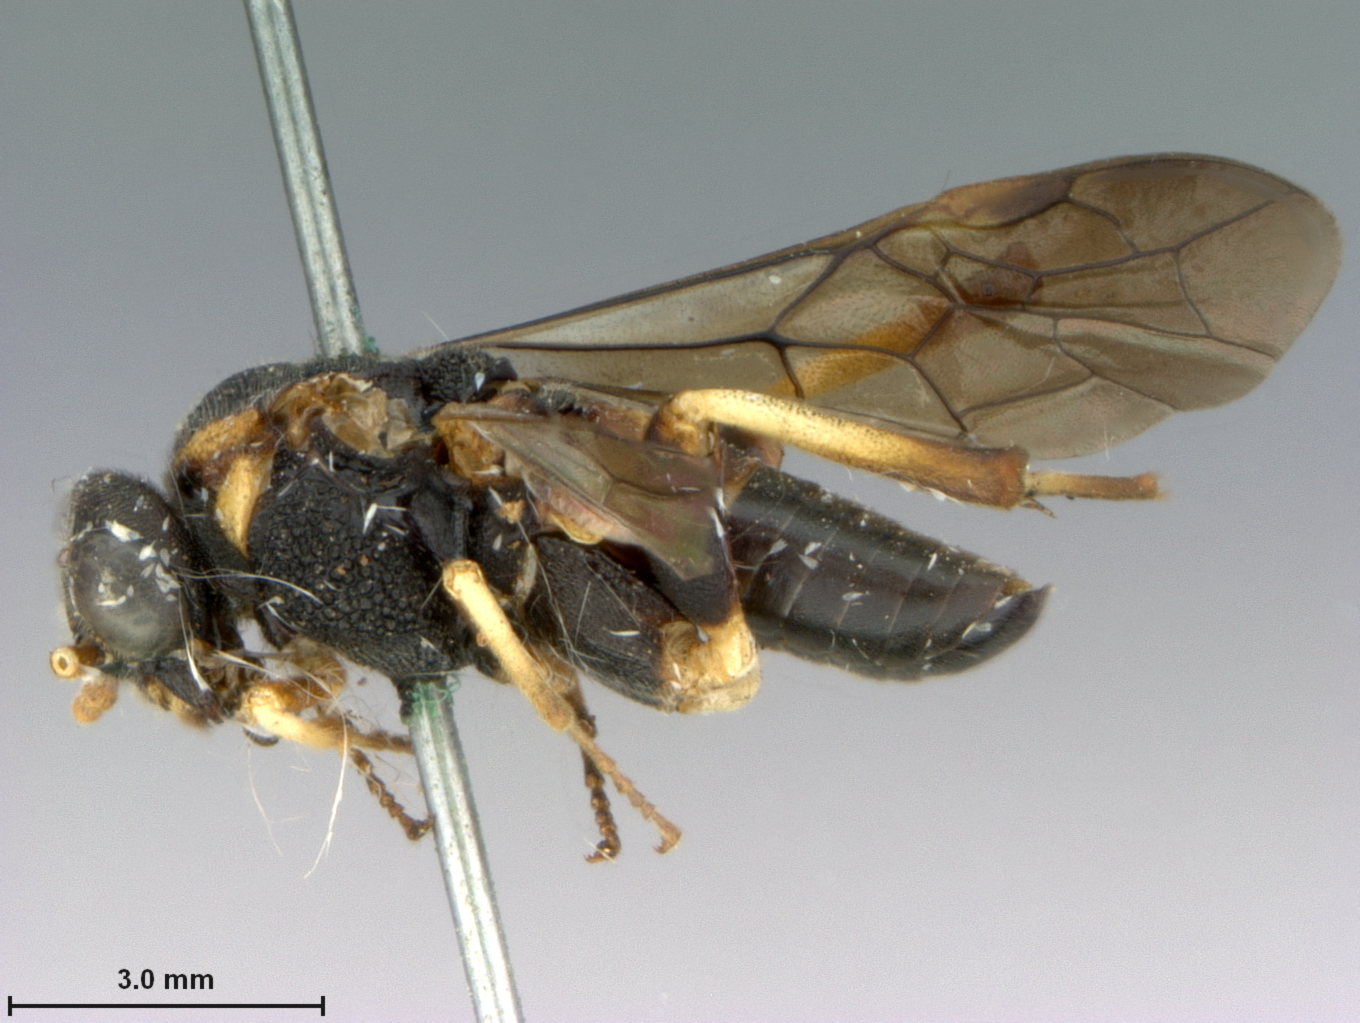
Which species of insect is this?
Taxonus floridanus
